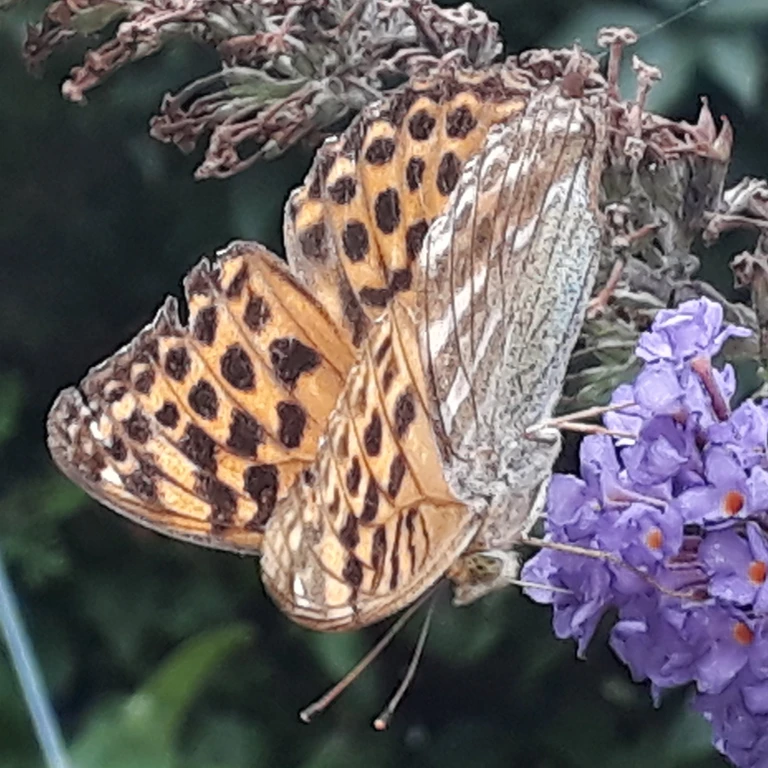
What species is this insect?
Argynnis paphia
